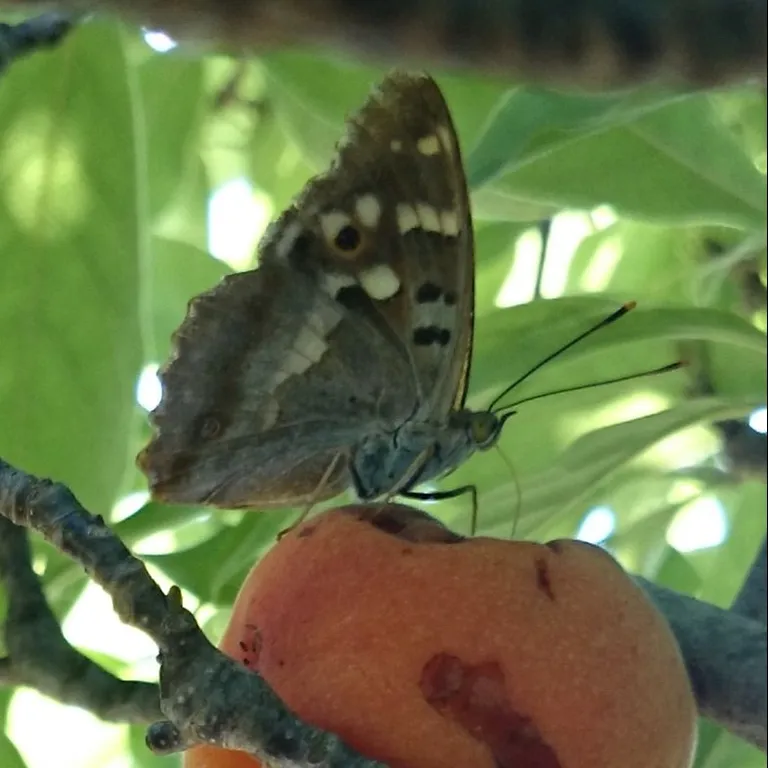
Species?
Apatura ilia
